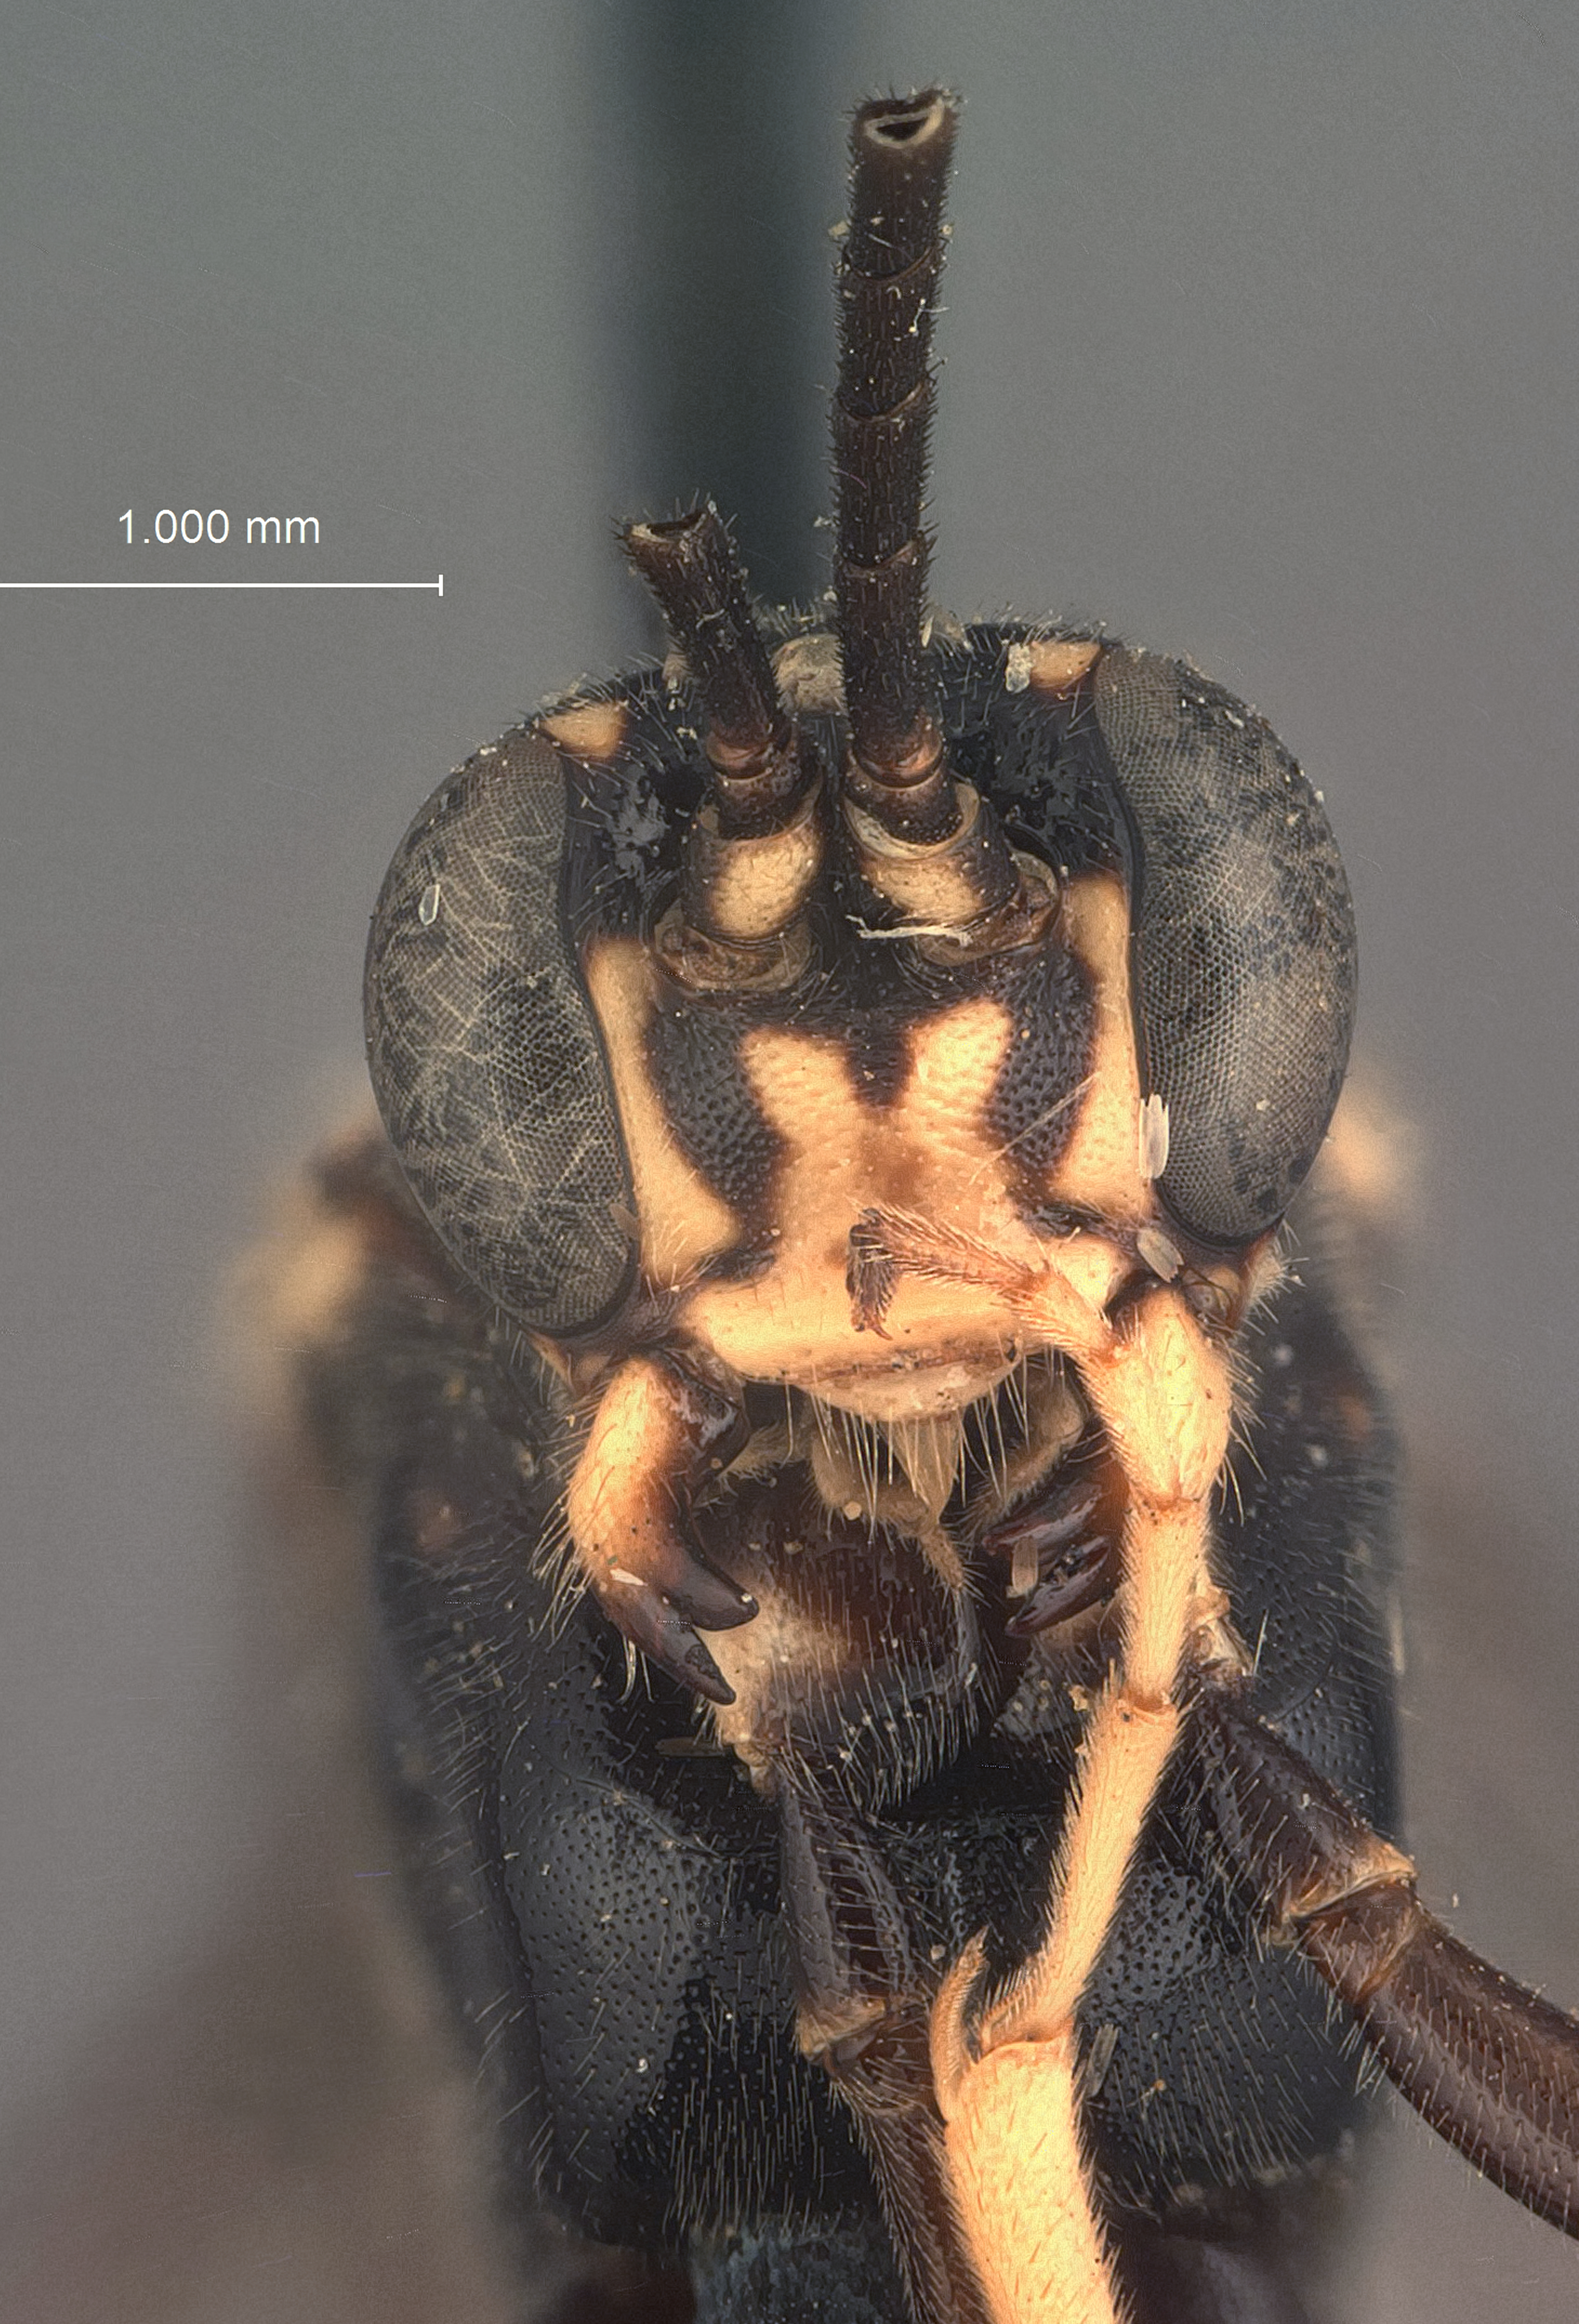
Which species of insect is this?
Homaspis nigripes
